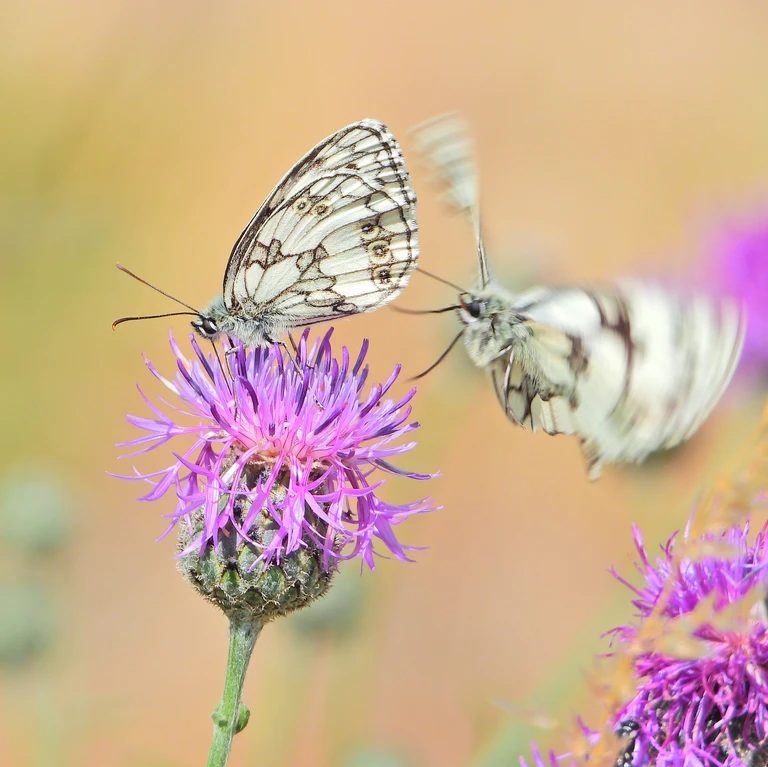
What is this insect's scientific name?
Melanargia galathea
